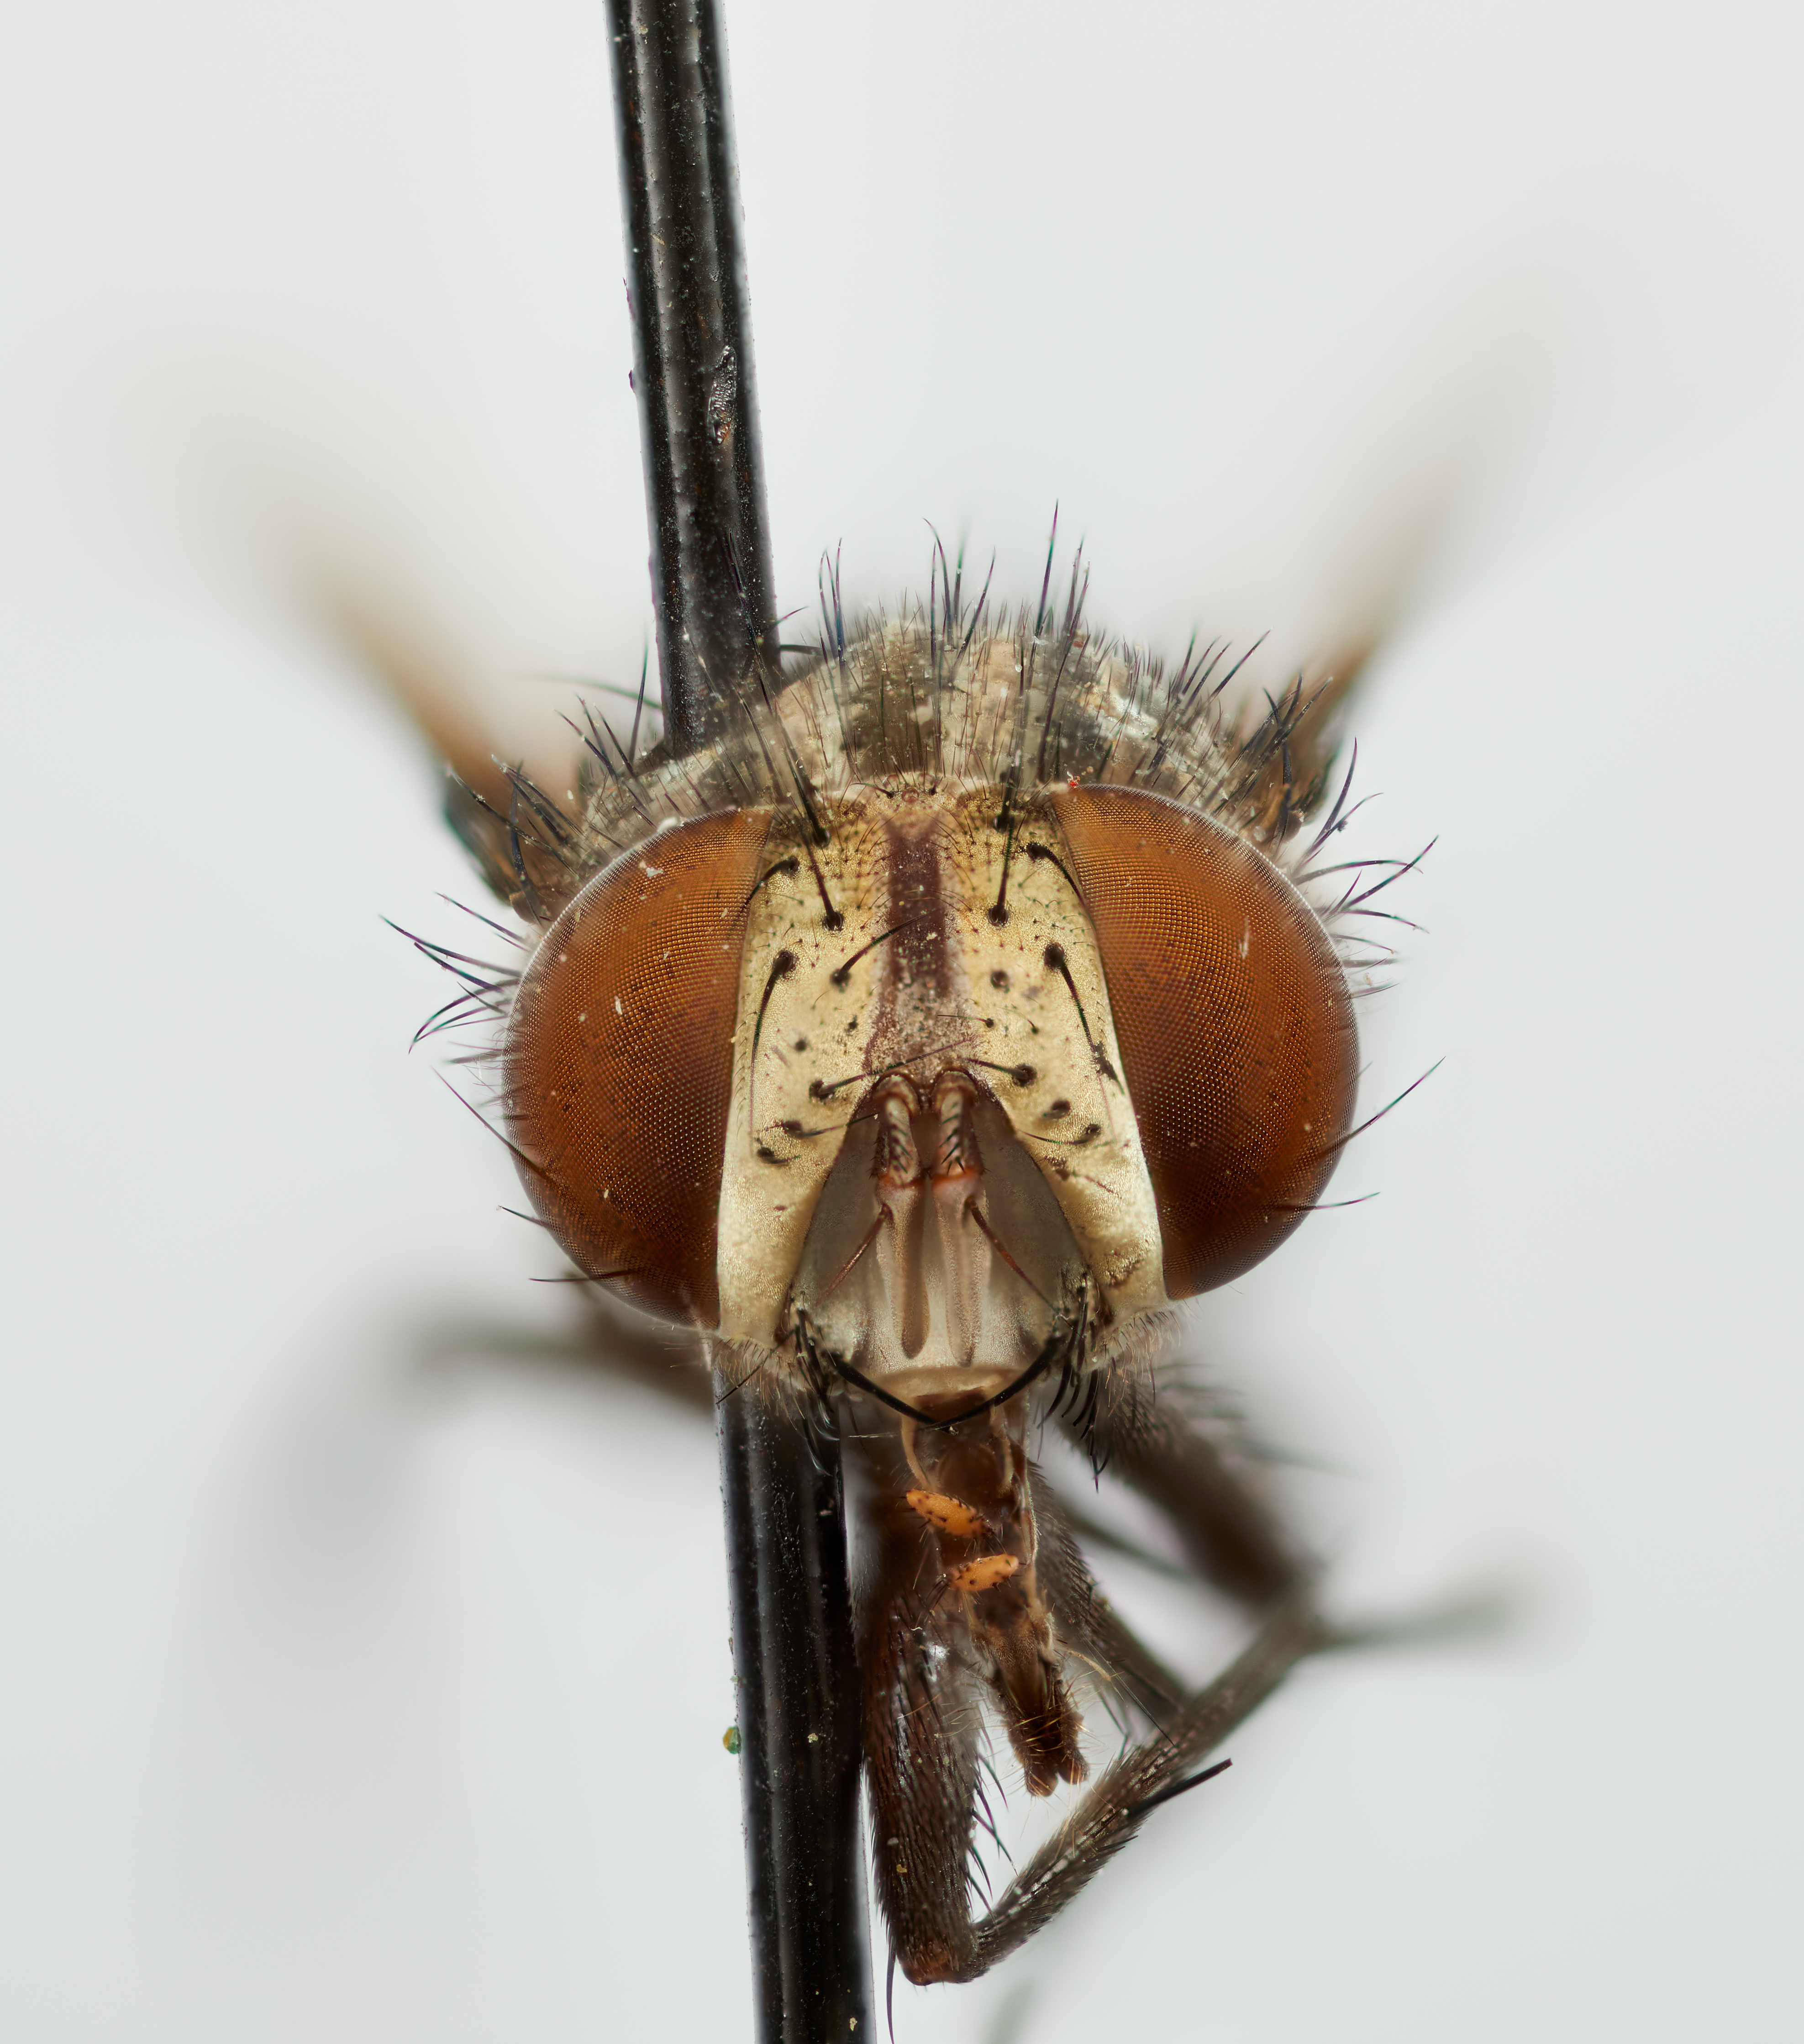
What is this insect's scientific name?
Anazygosturmia macarensis
